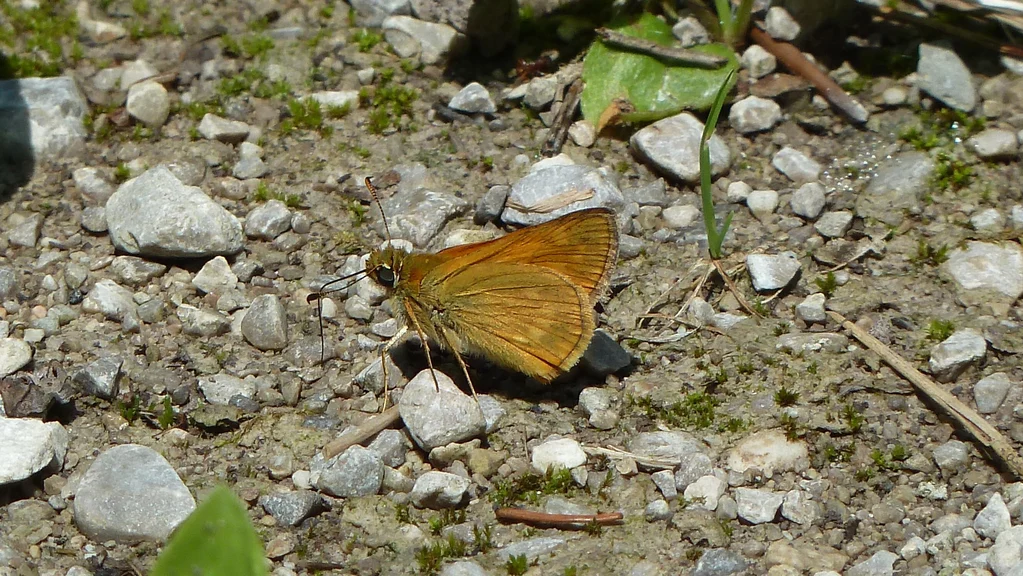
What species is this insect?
Ochlodes sylvanus (also Ochlodes venata)
